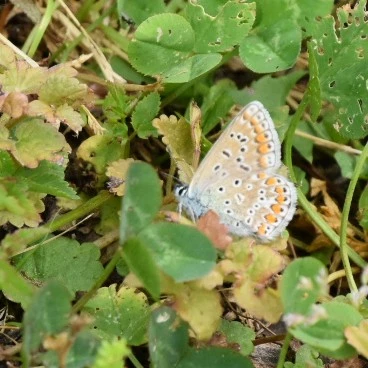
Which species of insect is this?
Polyommatus icarus
